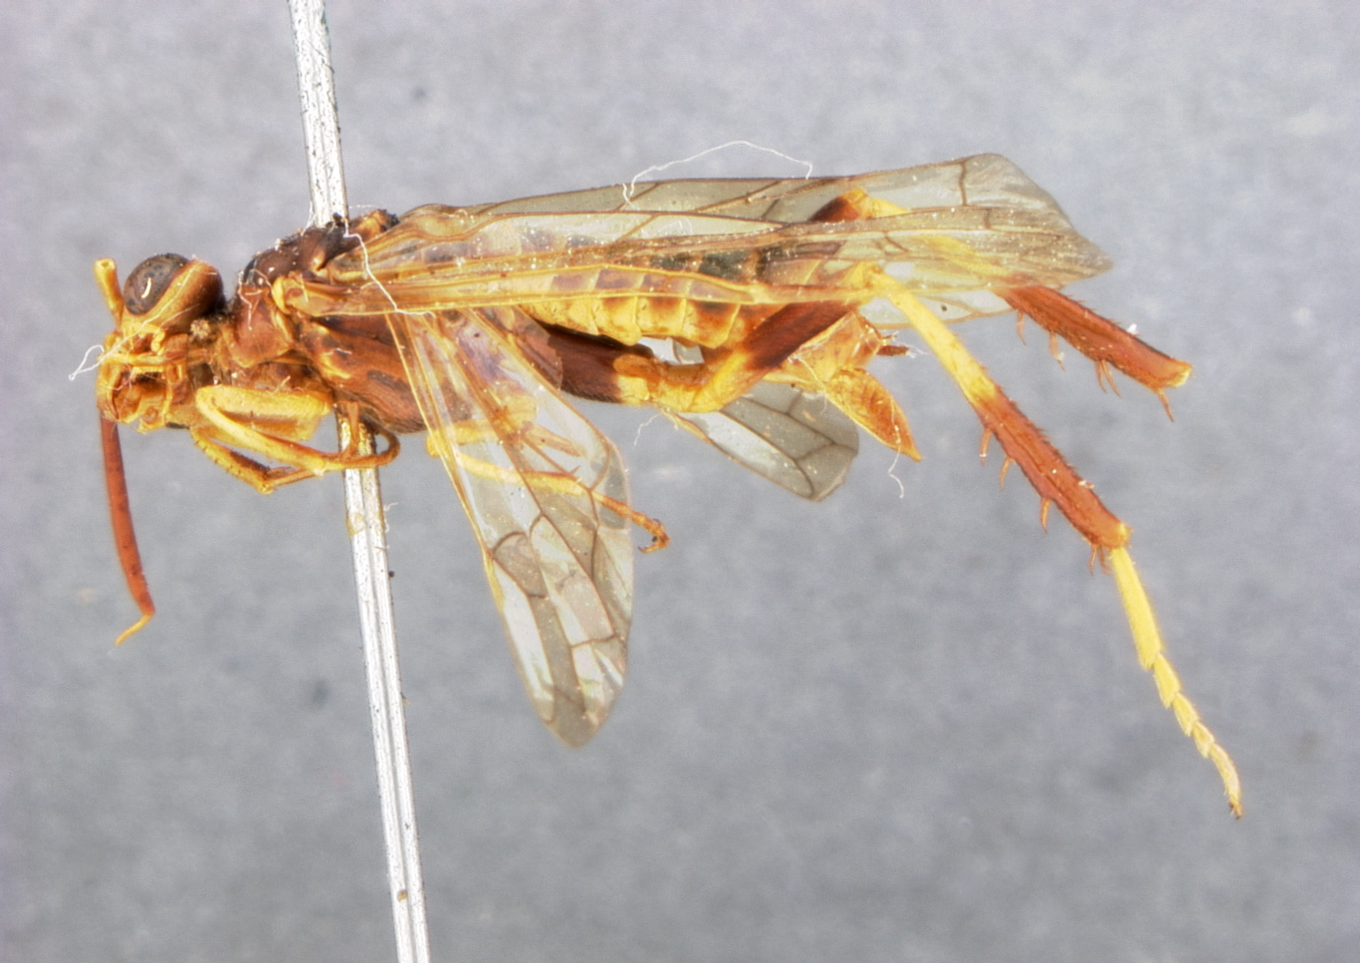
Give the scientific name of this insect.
Odontophyes ferruginea
